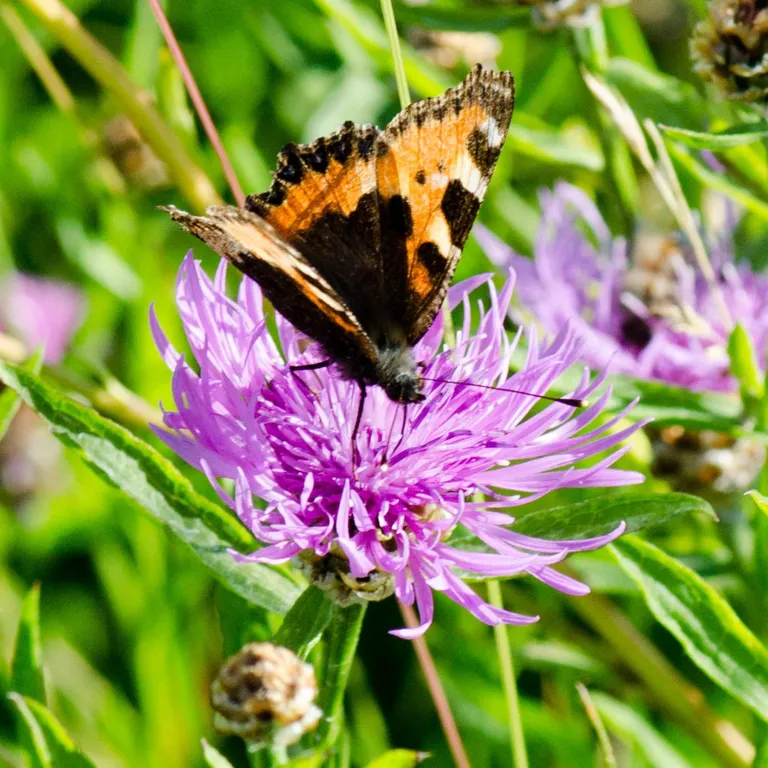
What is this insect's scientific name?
Aglais urticae
